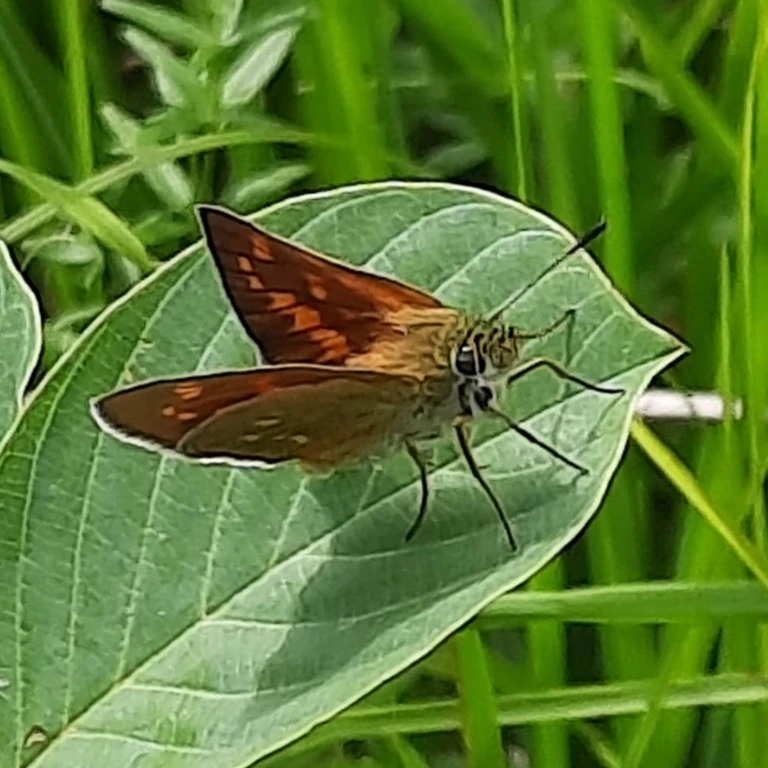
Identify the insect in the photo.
Ochlodes sylvanus (also Ochlodes venata)
